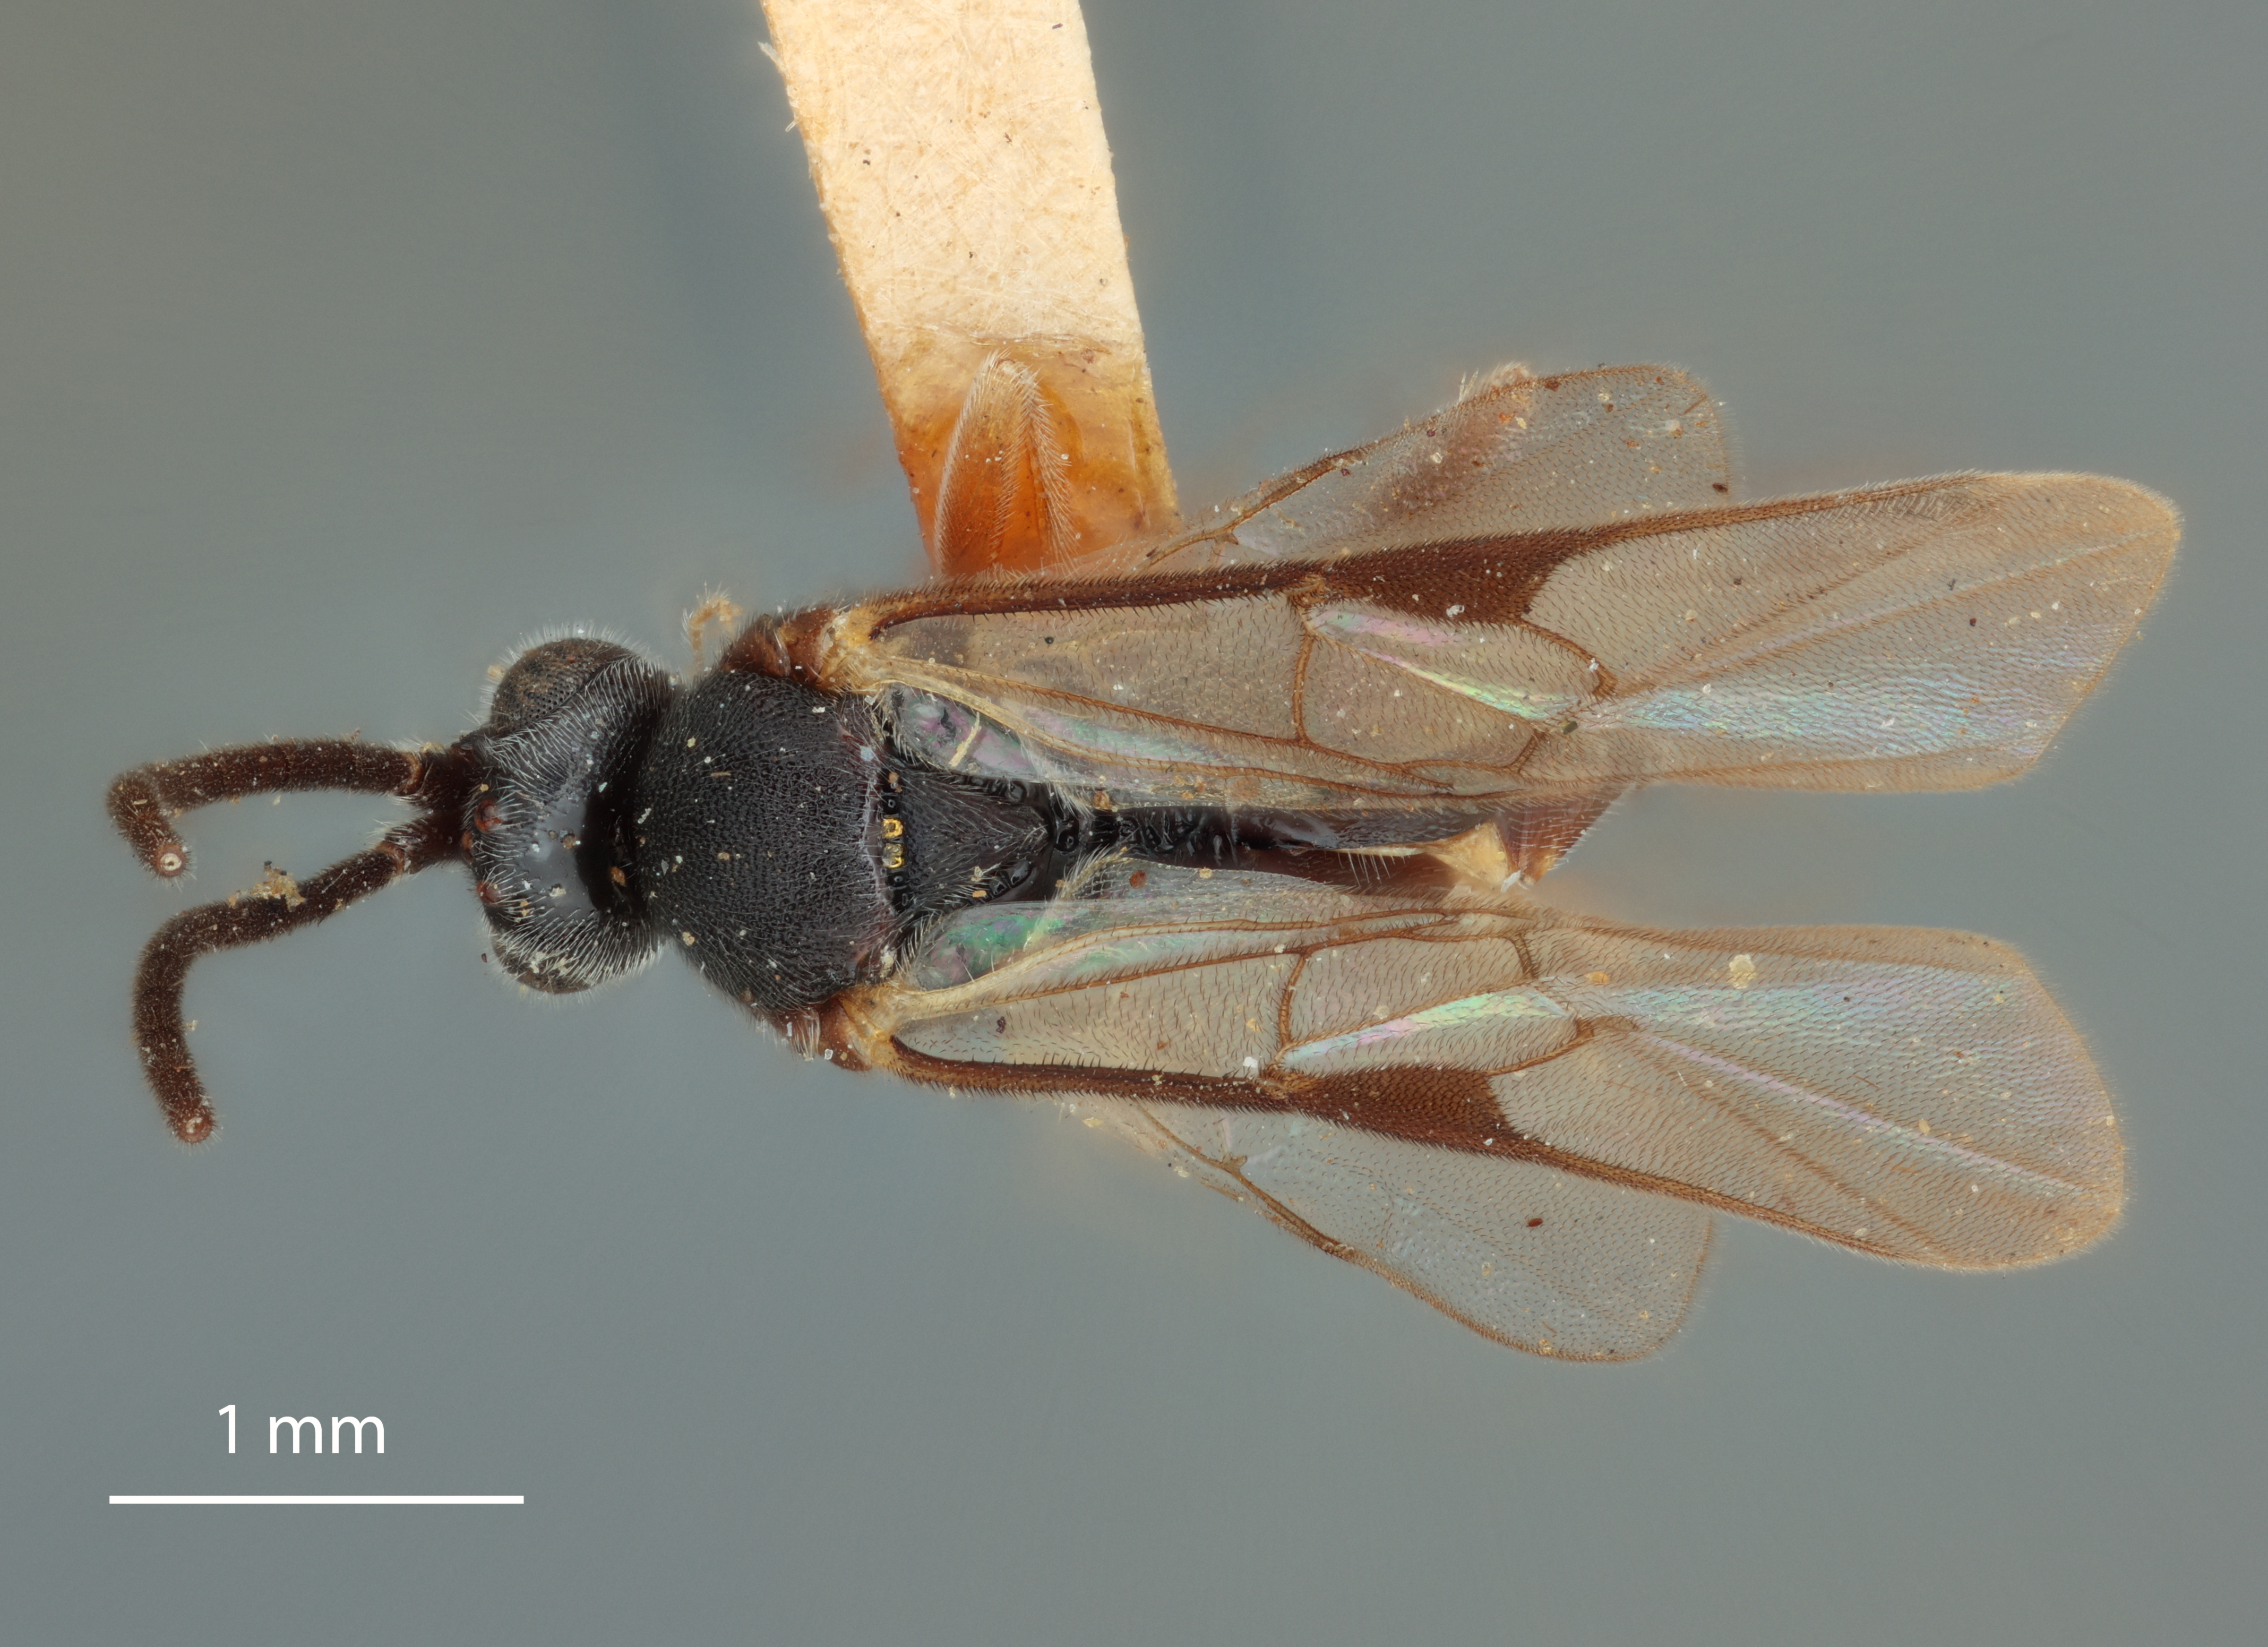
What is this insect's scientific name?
Apanteles cavifrons
